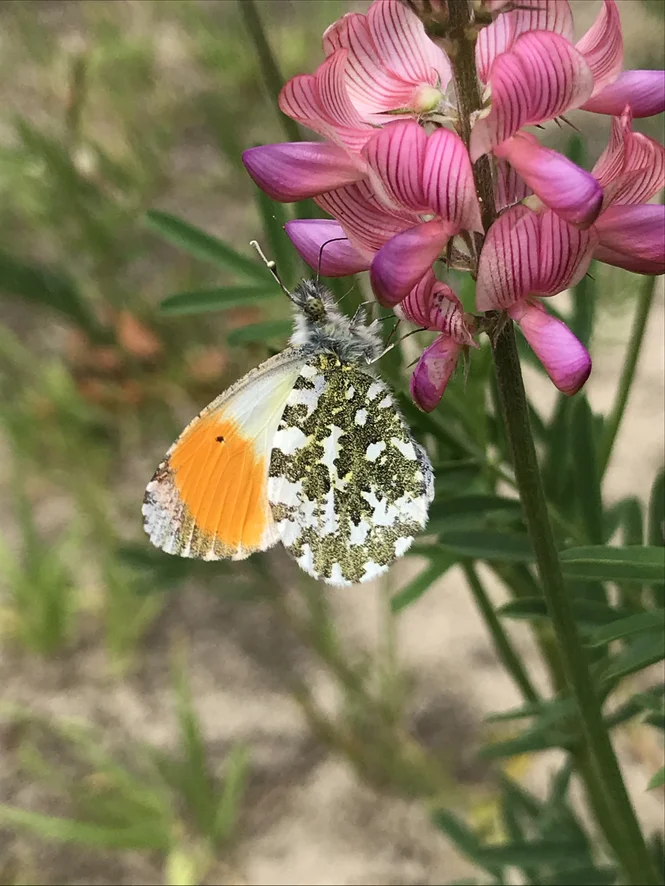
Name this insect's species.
Anthocharis cardamines
